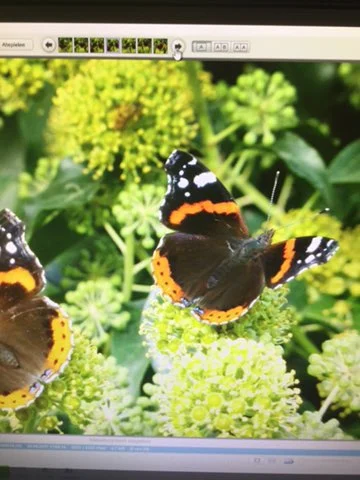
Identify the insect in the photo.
Vanessa atalanta
